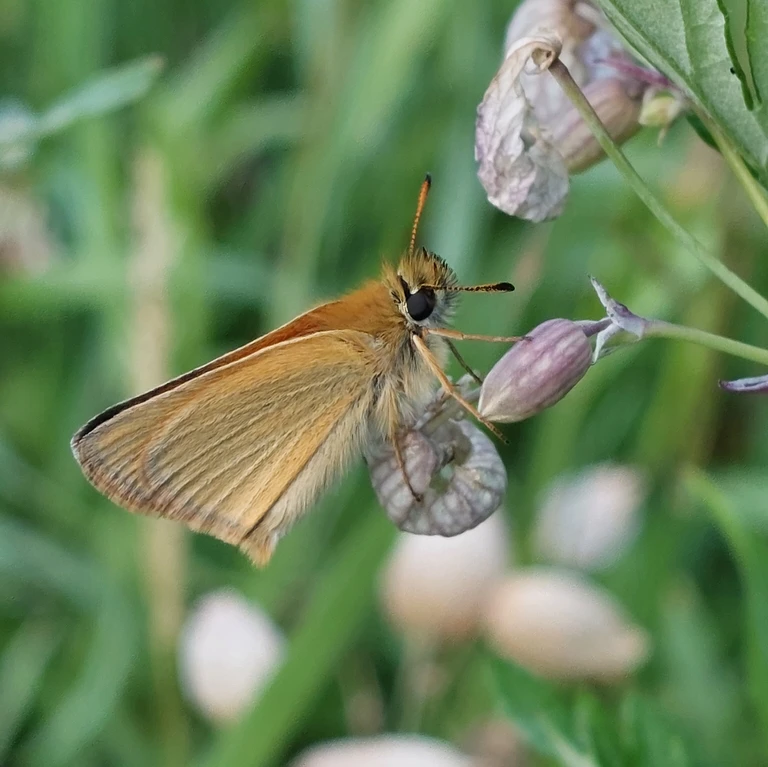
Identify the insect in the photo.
Thymelicus lineola
